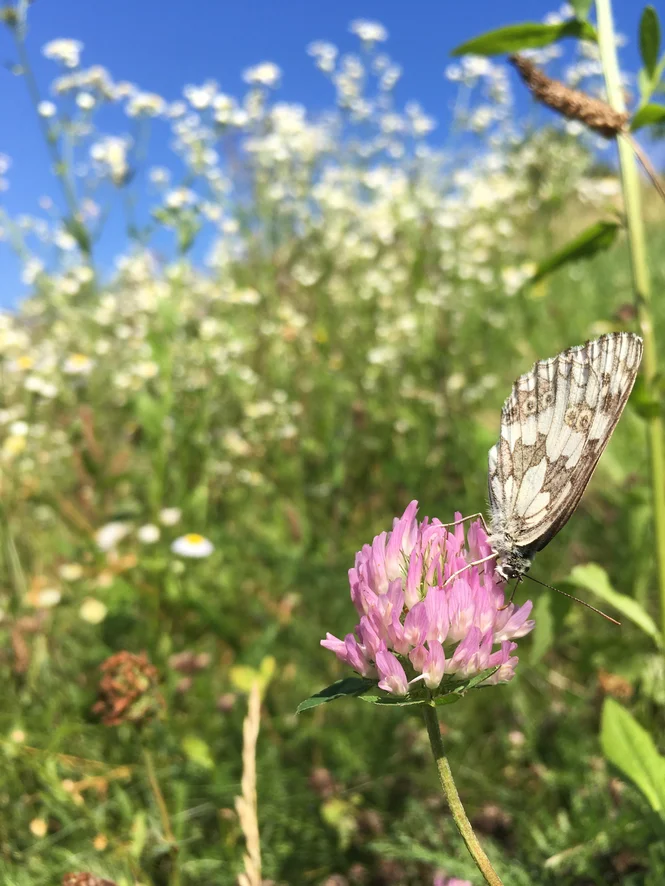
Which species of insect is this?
Melanargia galathea
